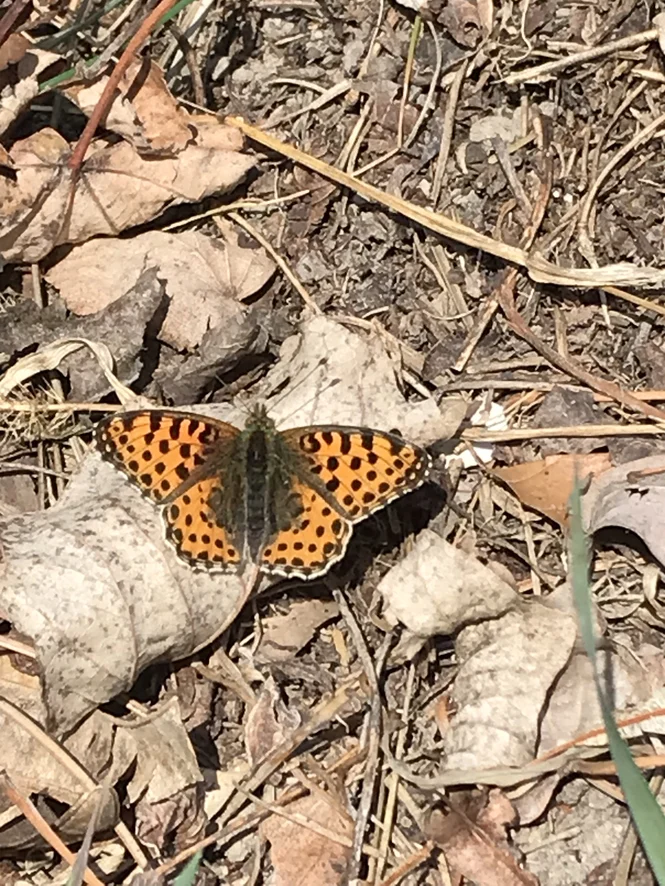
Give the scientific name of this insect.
Issoria lathonia
